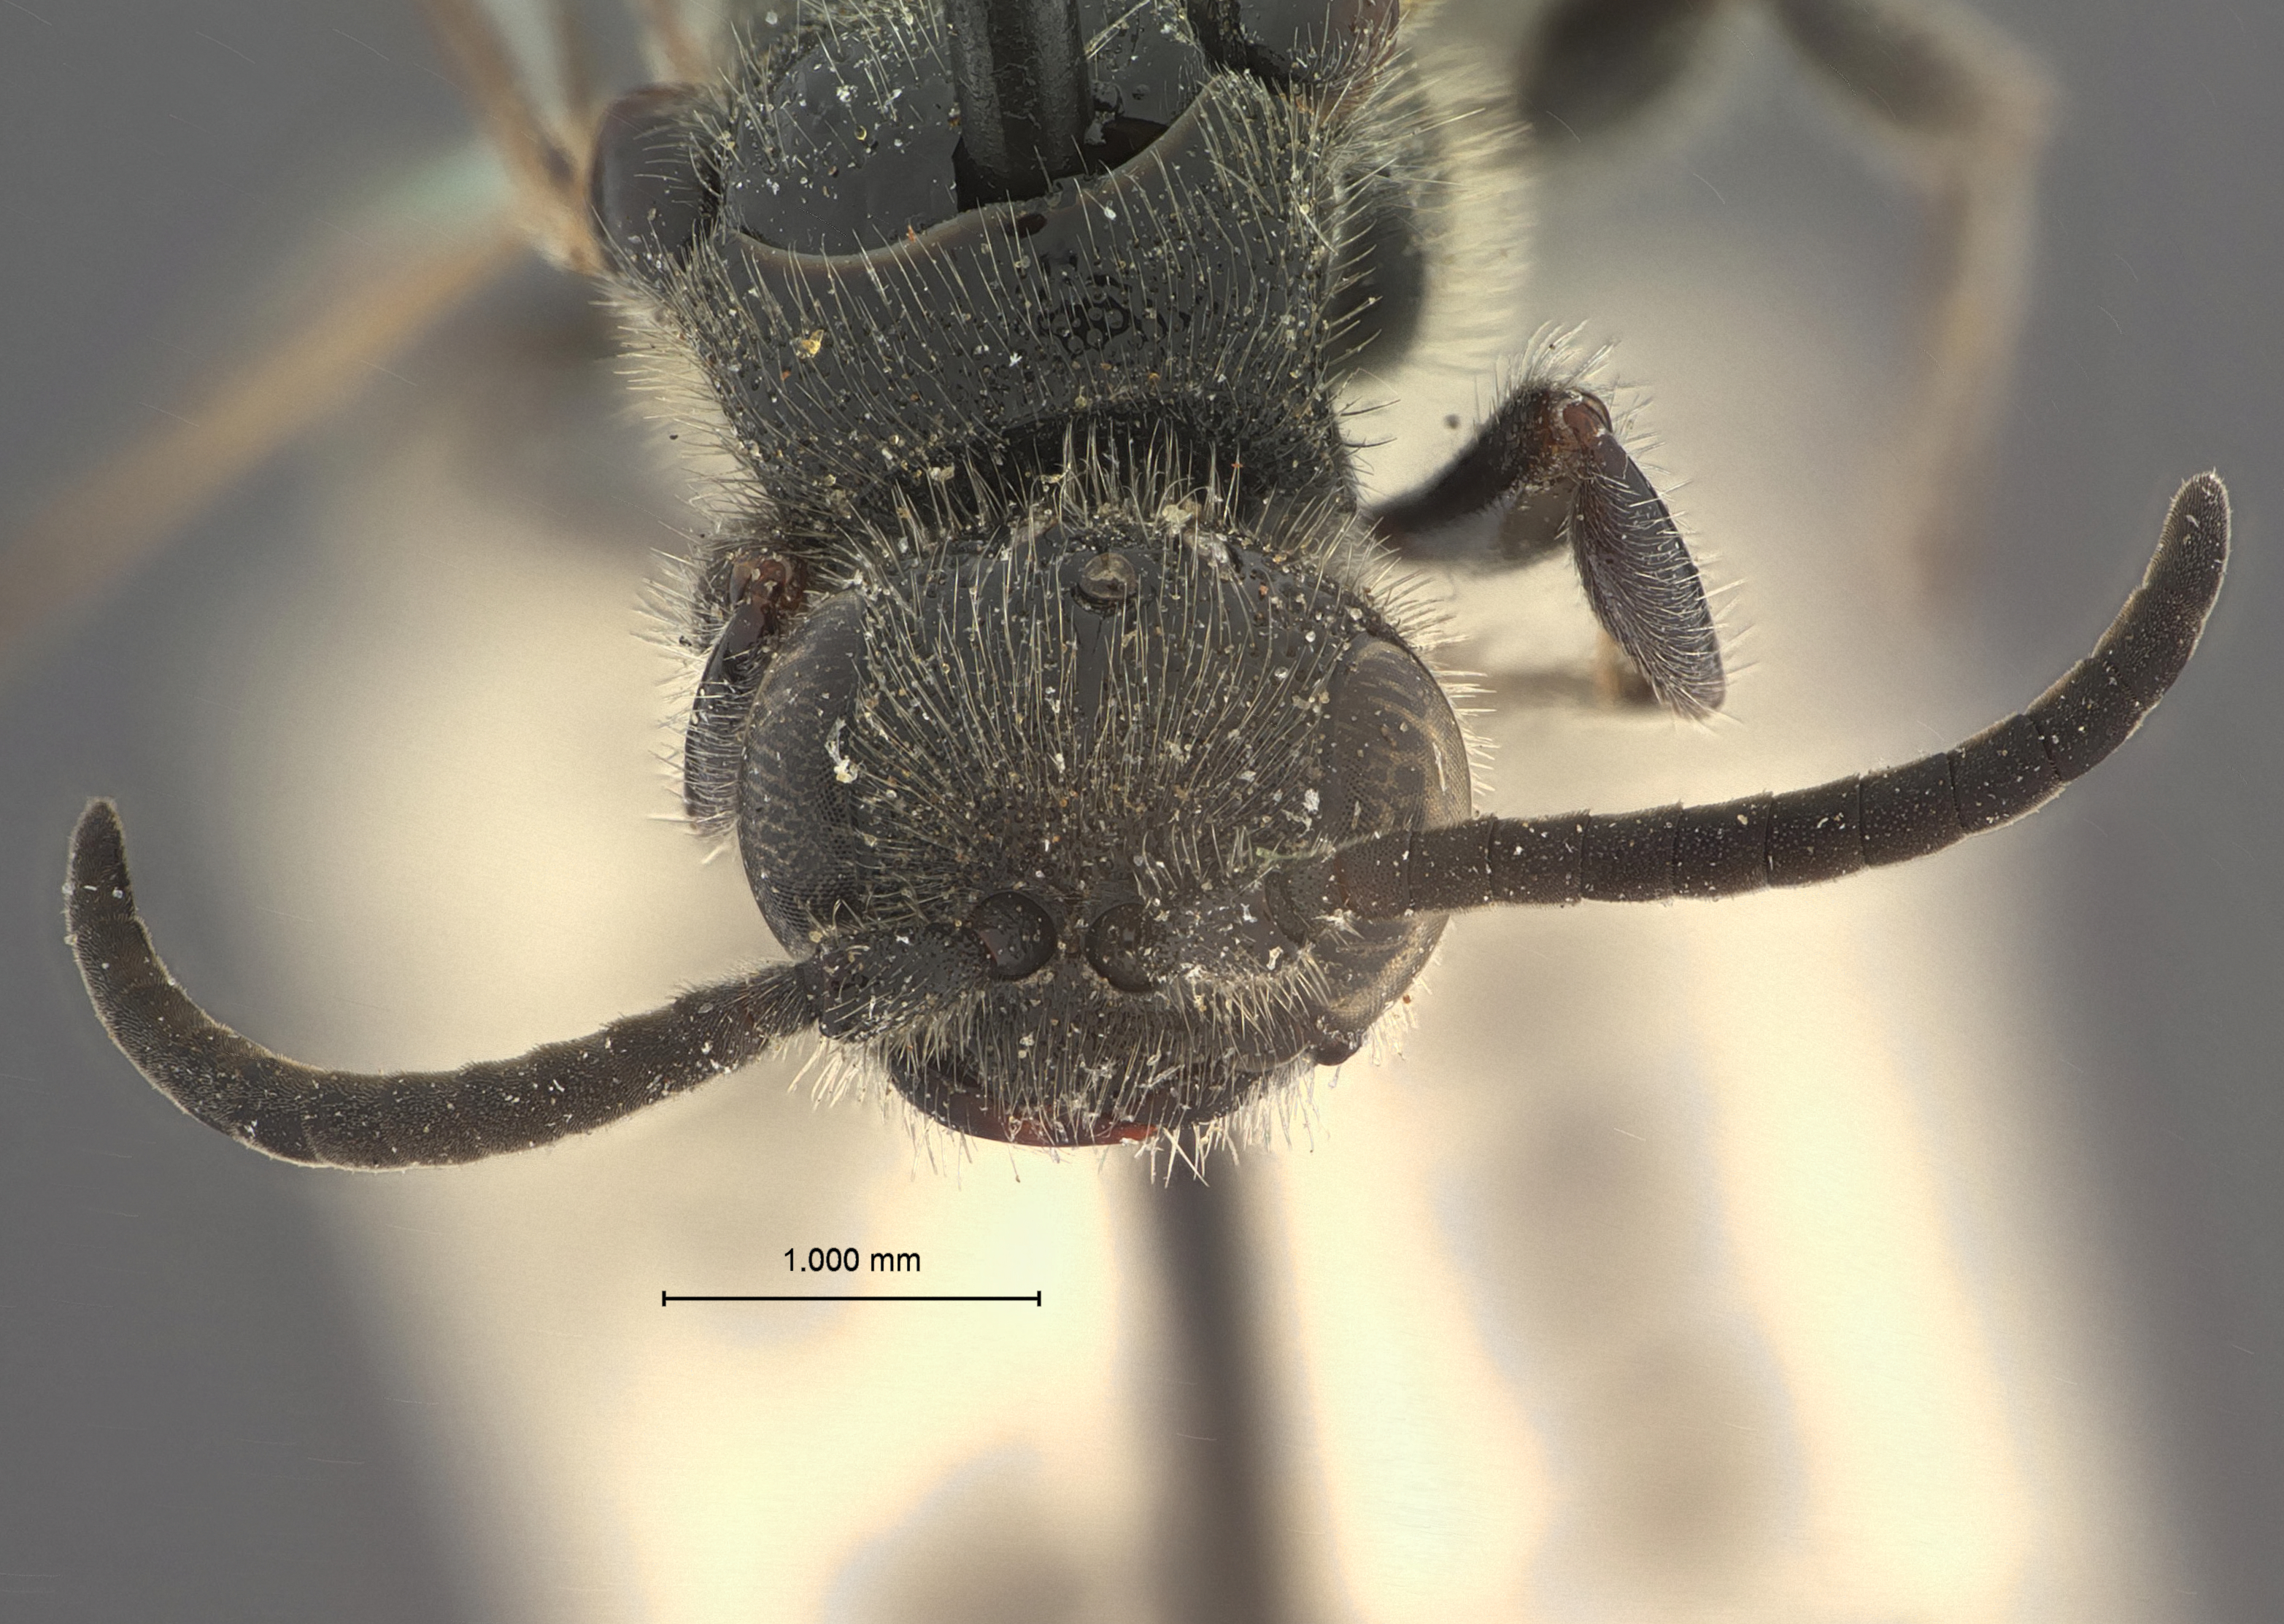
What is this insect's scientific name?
Tiphia holowayi
